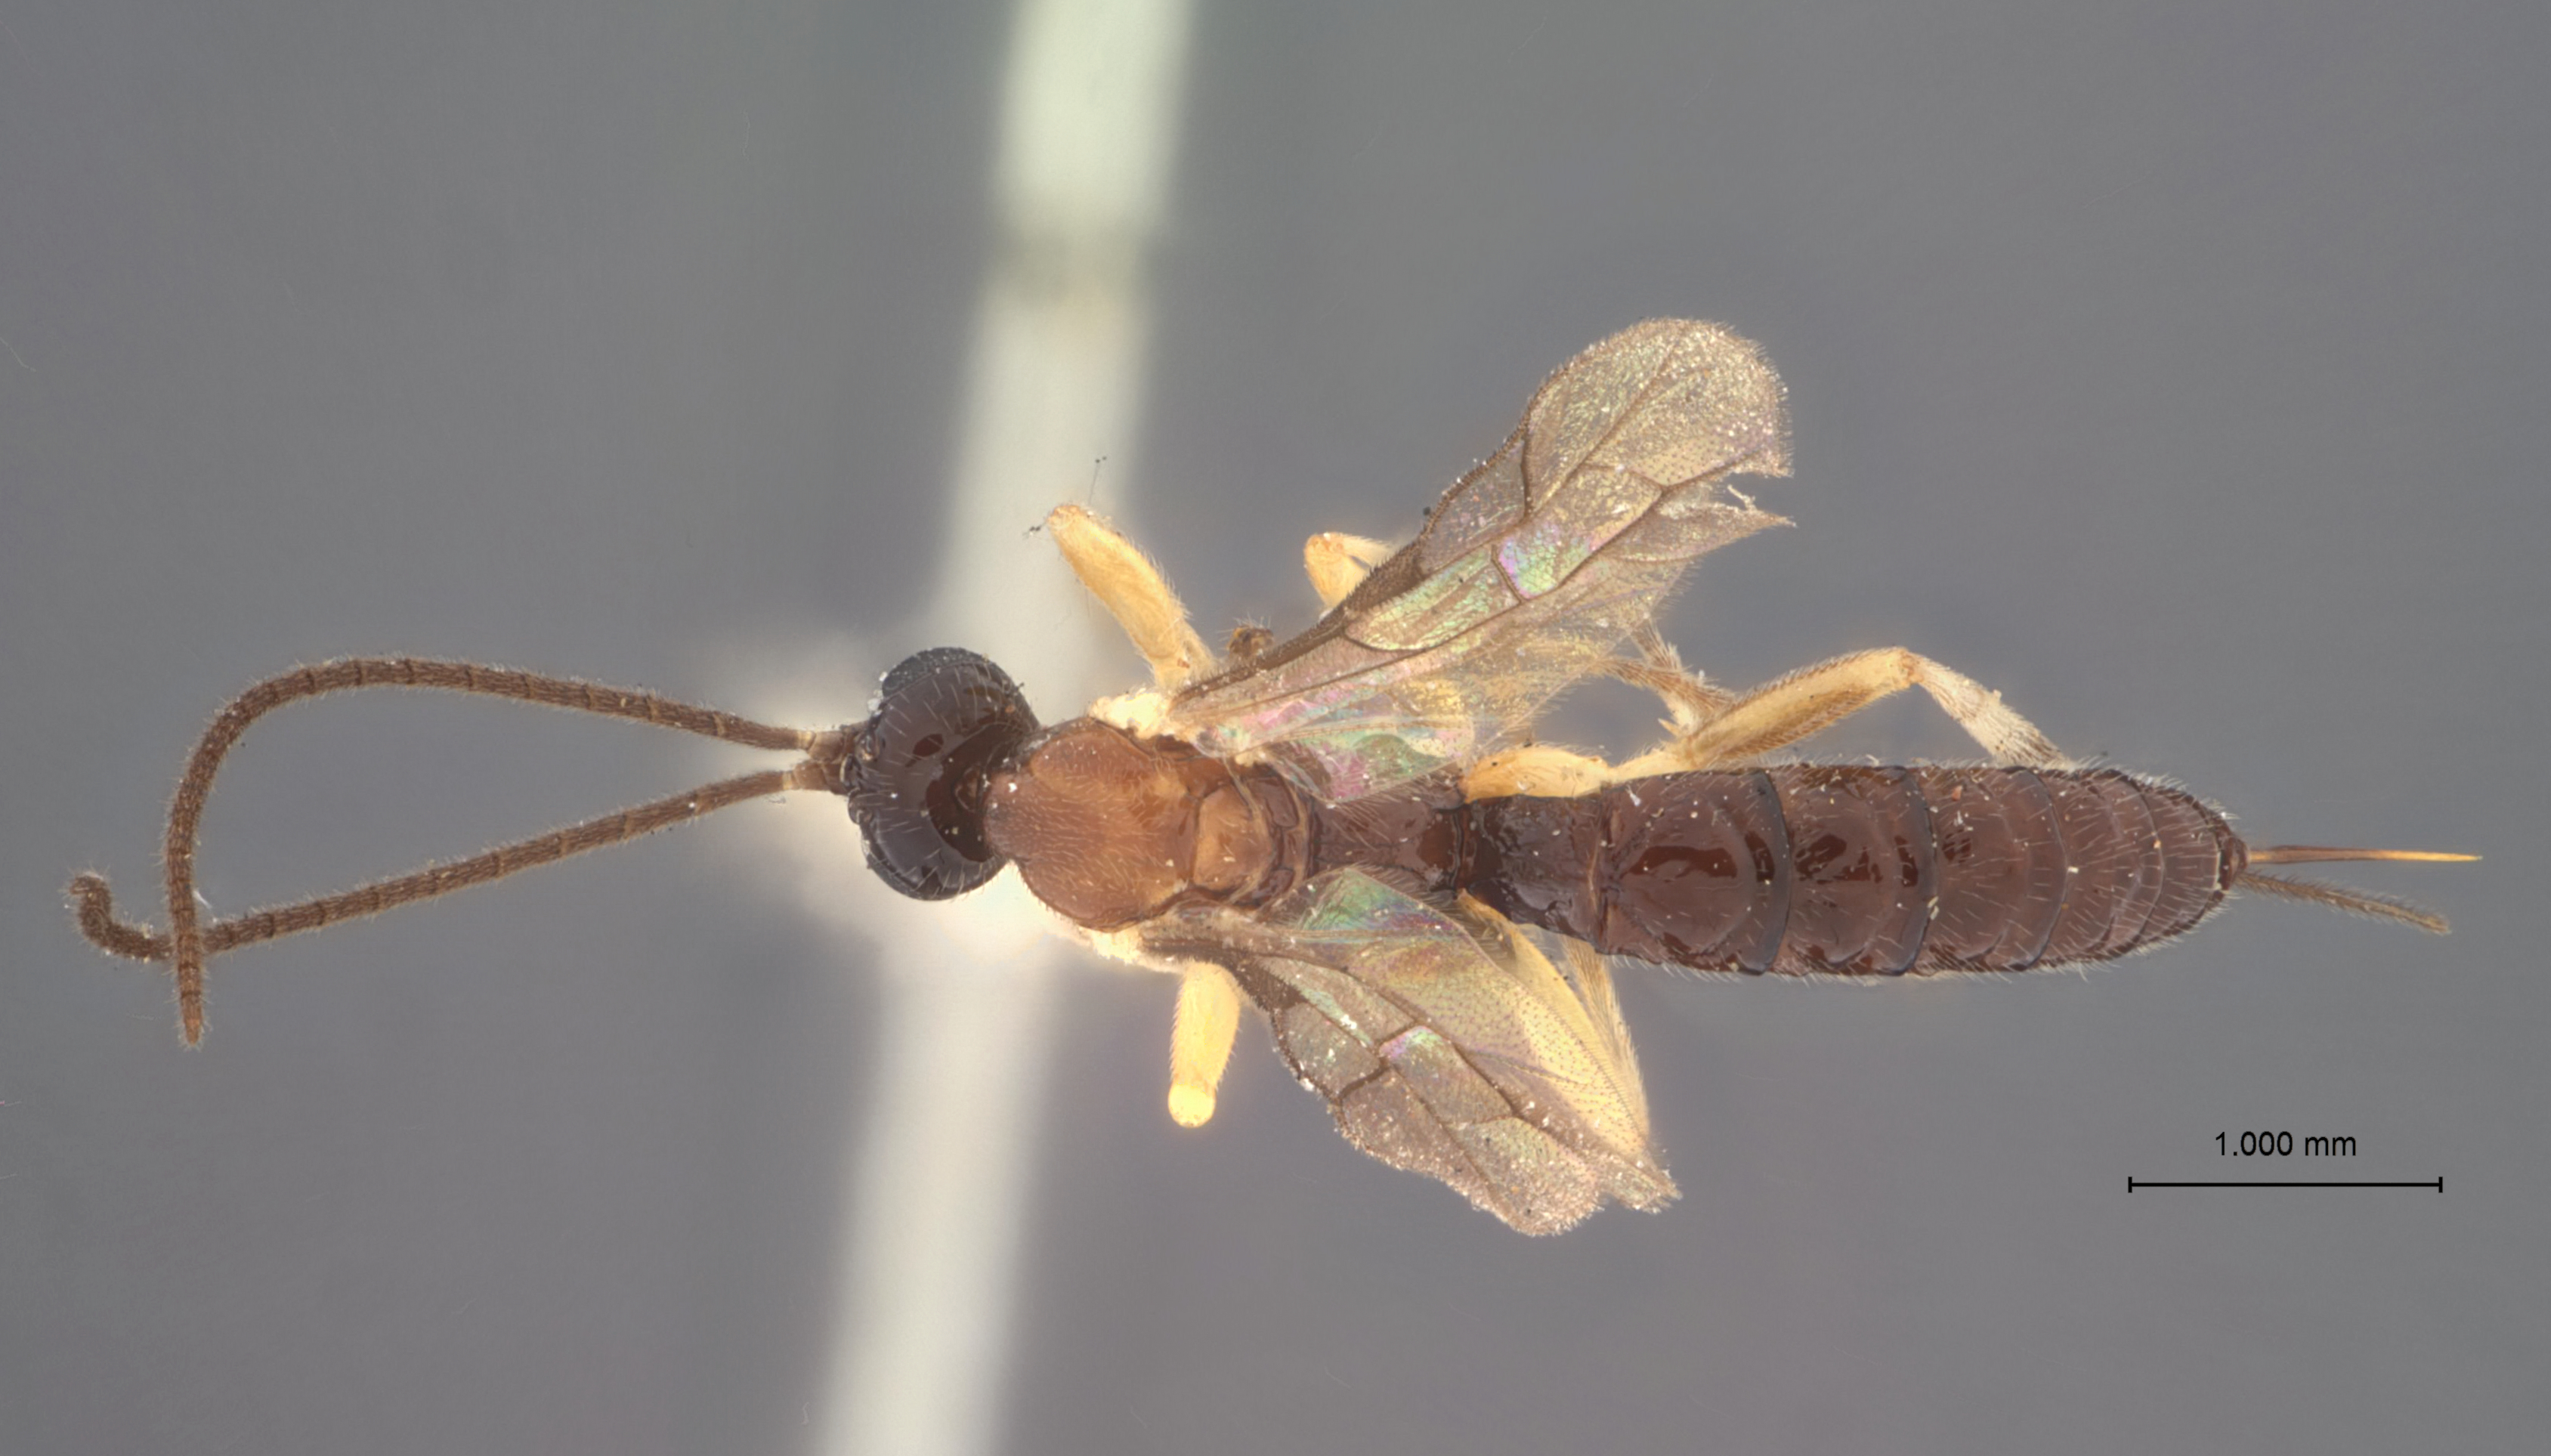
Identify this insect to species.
Polysphincta strigis
